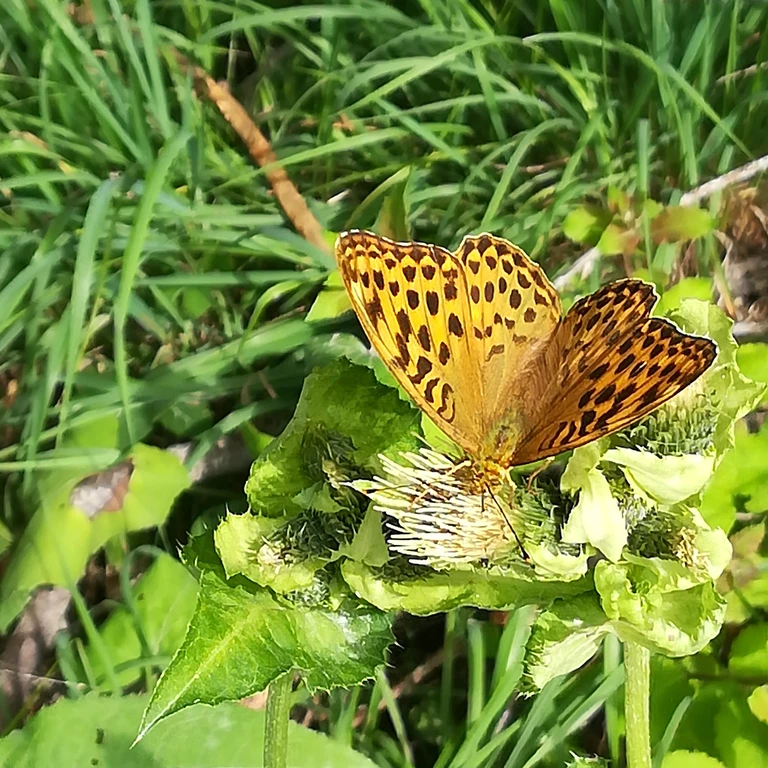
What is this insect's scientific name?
Argynnis paphia
